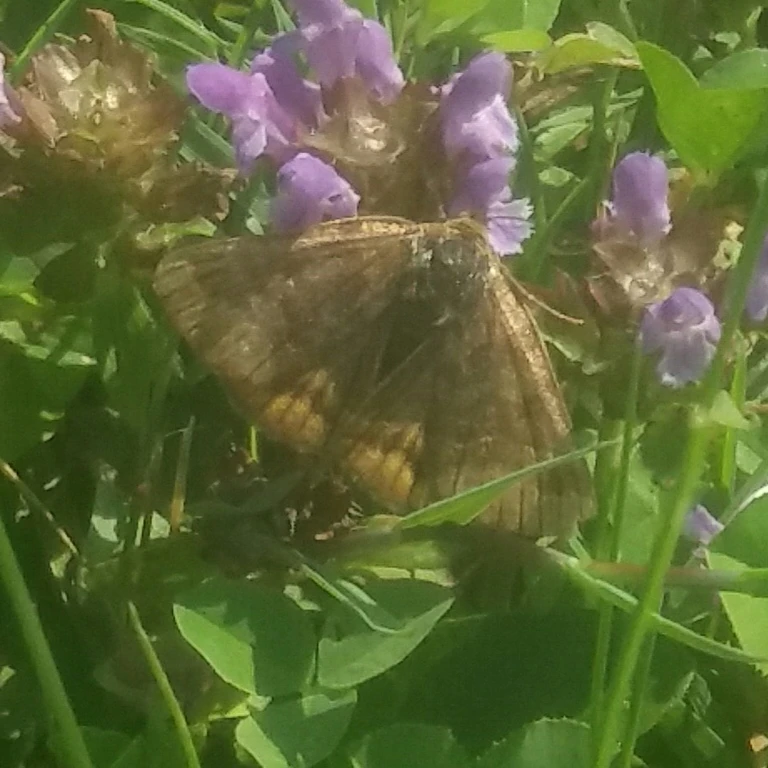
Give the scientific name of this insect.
Euclidia glyphica
